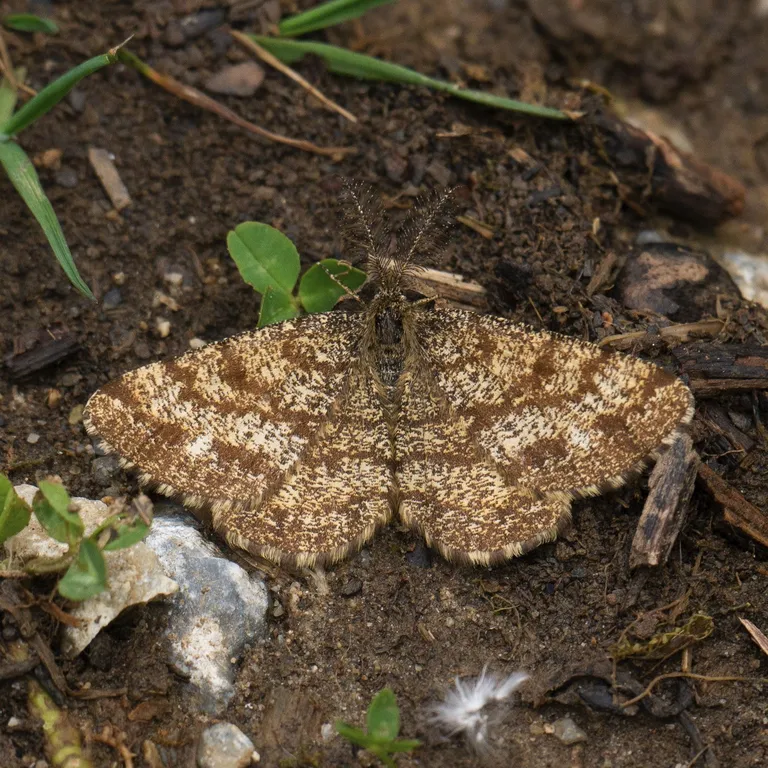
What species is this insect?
Ematurga atomaria
